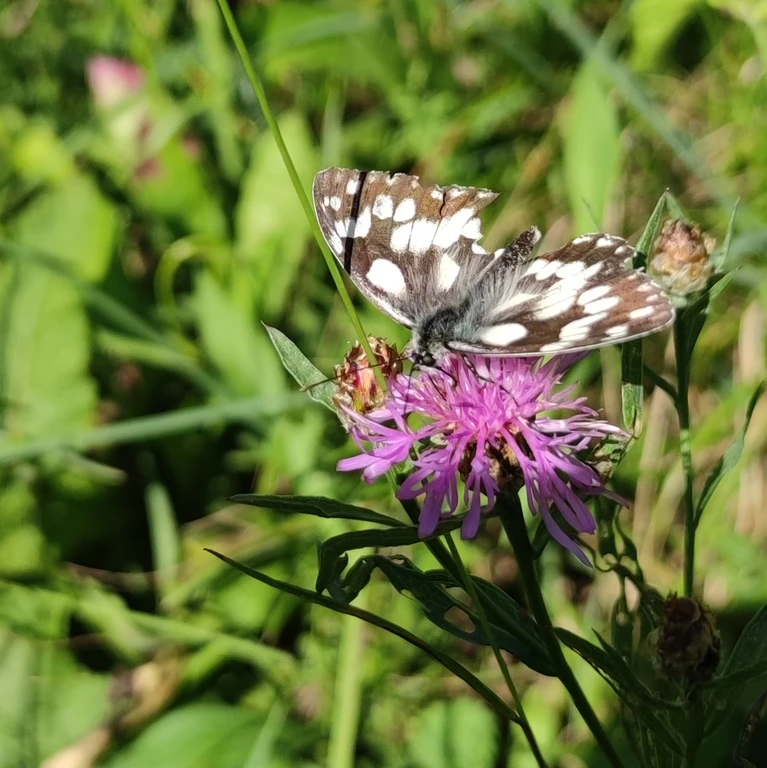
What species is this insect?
Melanargia galathea
